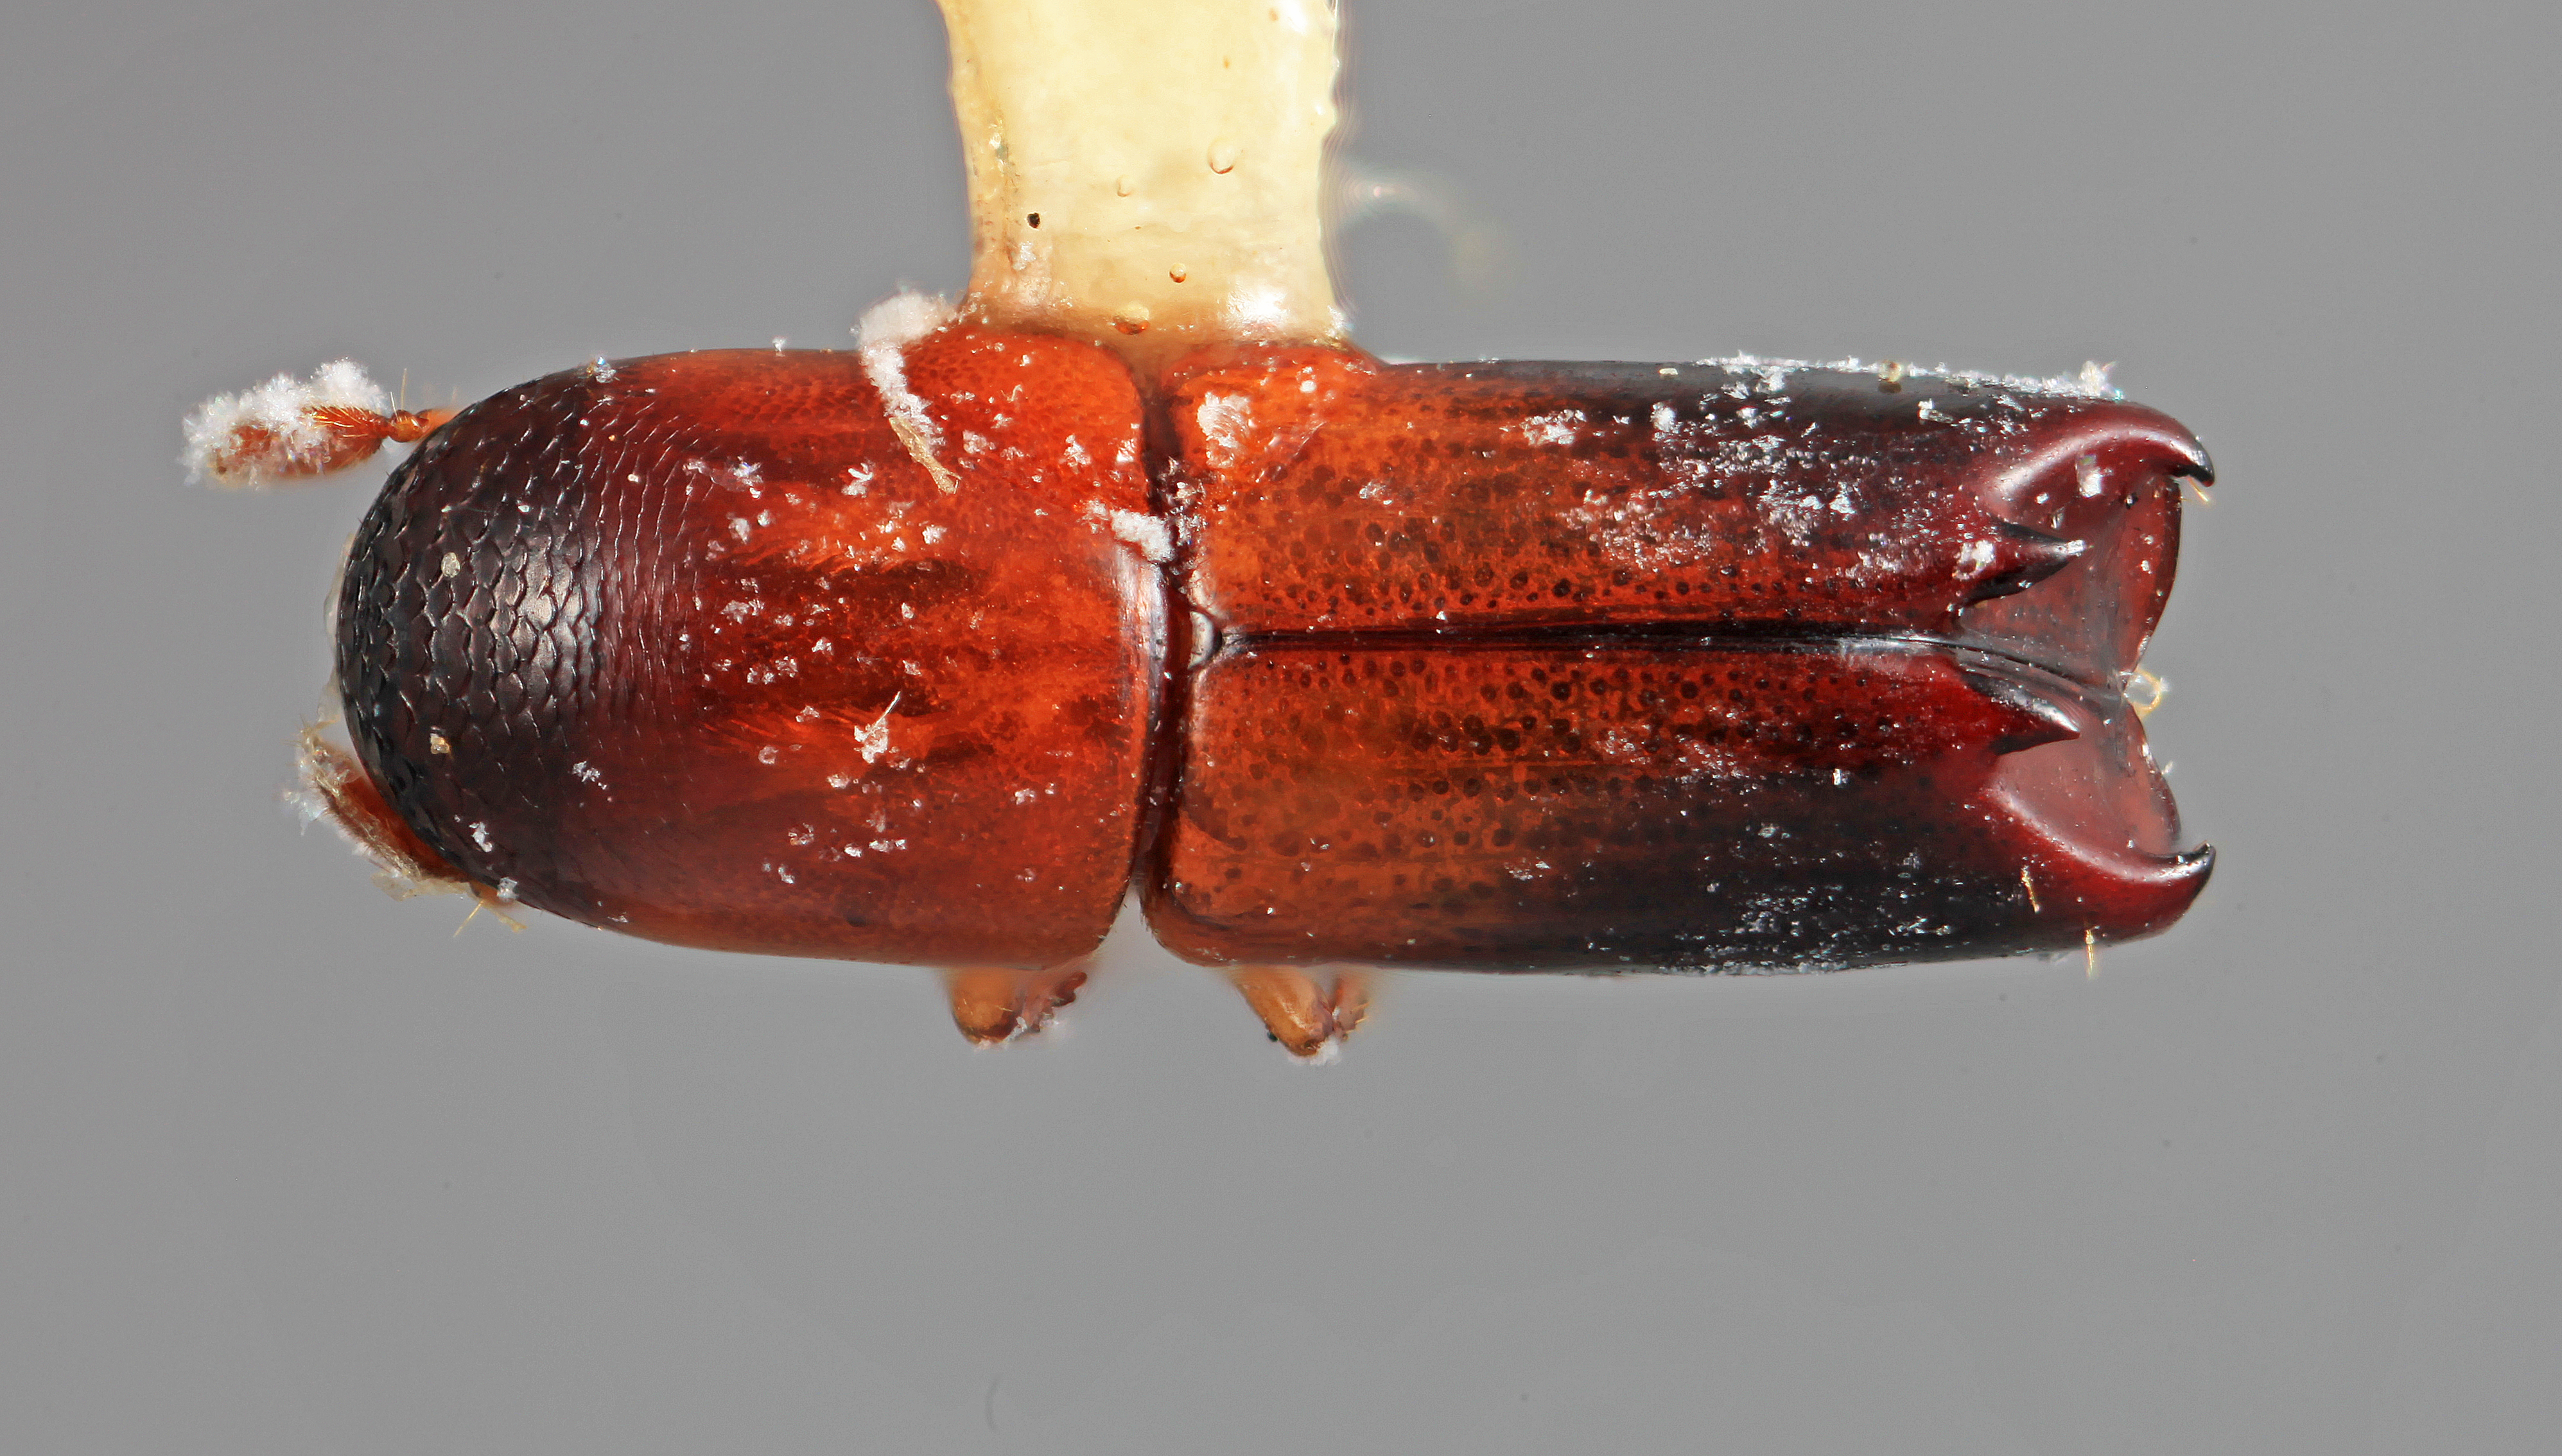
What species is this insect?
Amphicranus eggersianus
